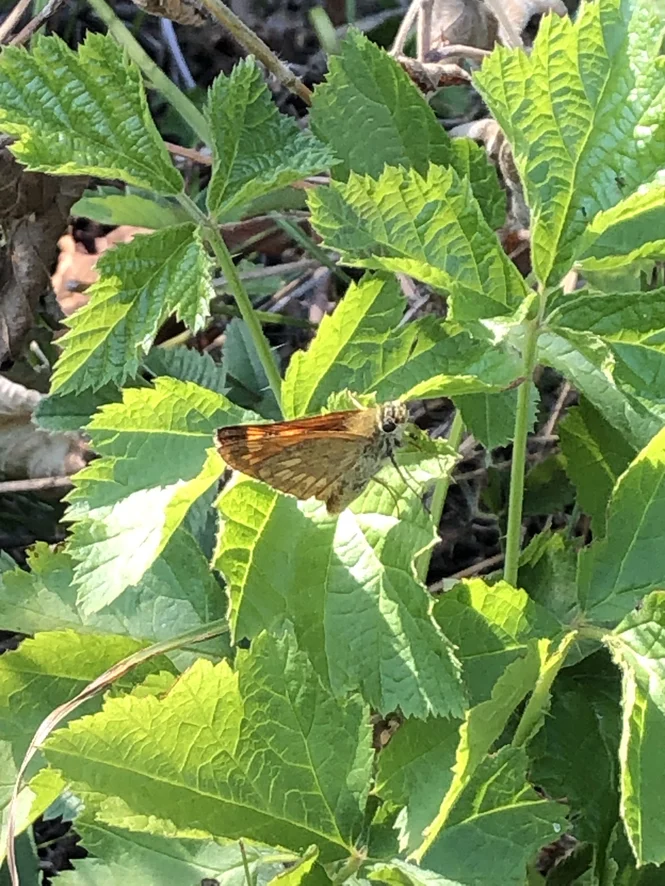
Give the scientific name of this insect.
Ochlodes sylvanus (also Ochlodes venata)
